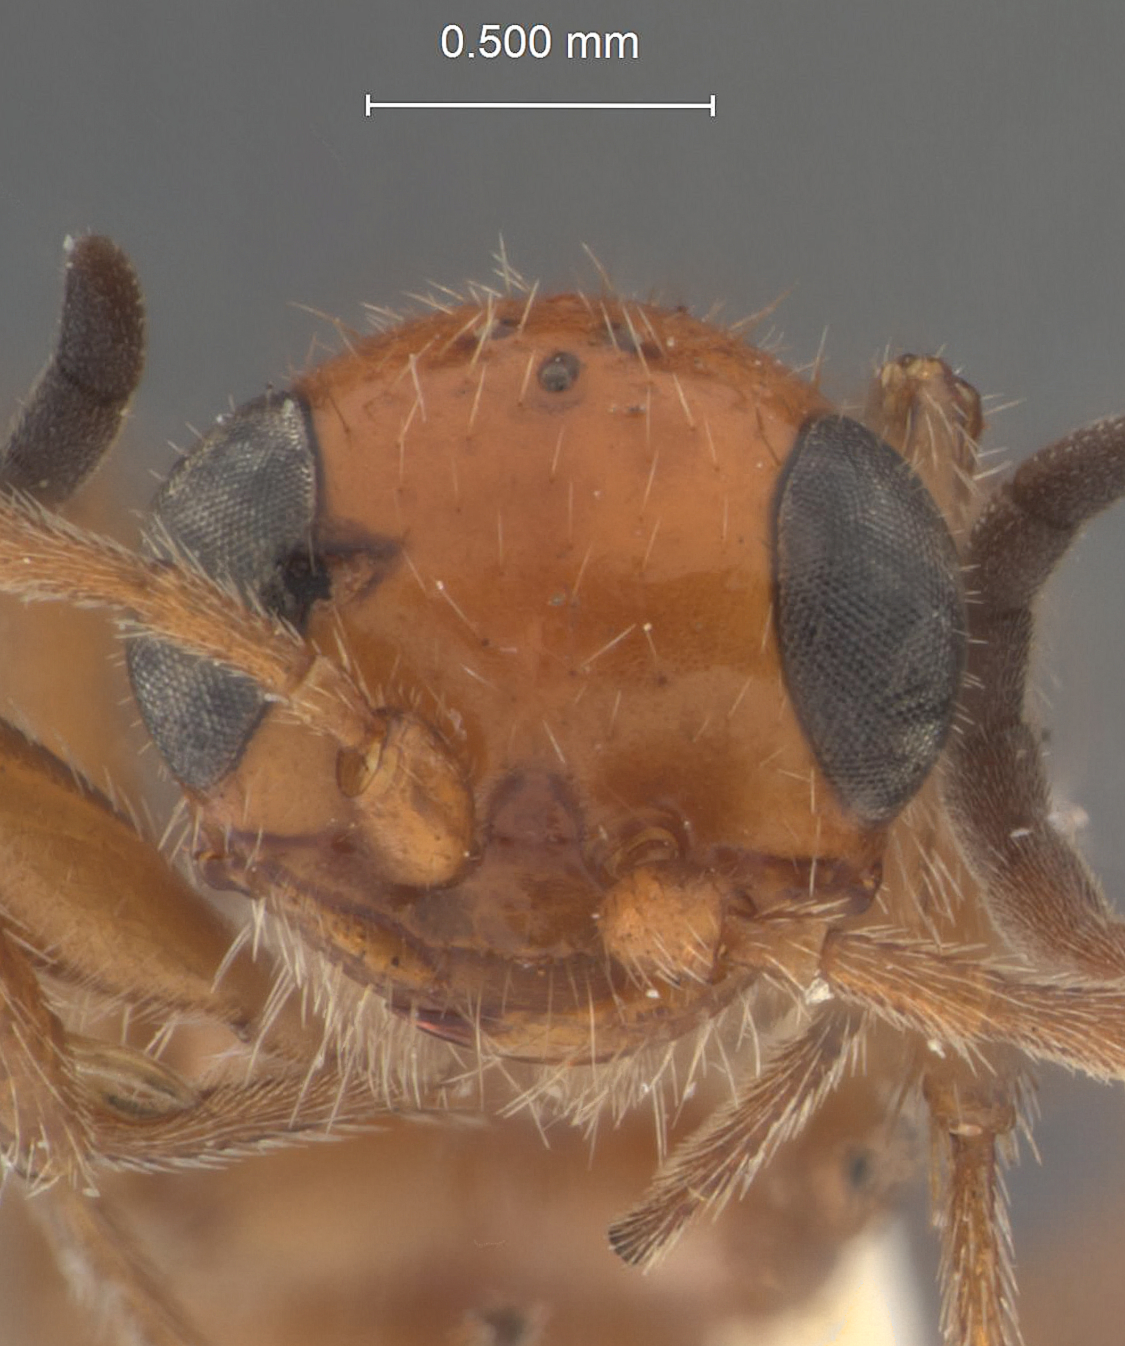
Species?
Methocha formosa
